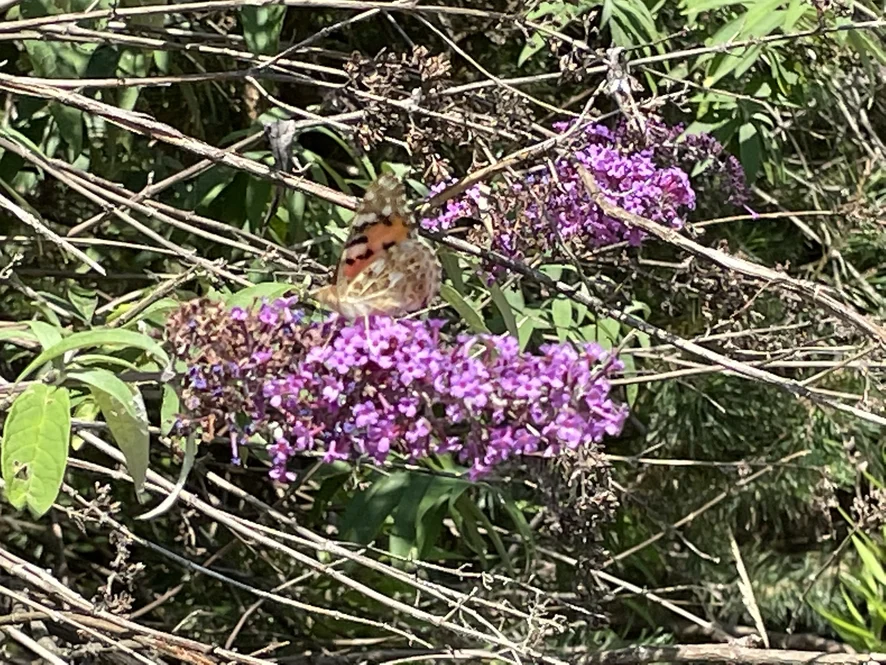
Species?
Vanessa cardui
